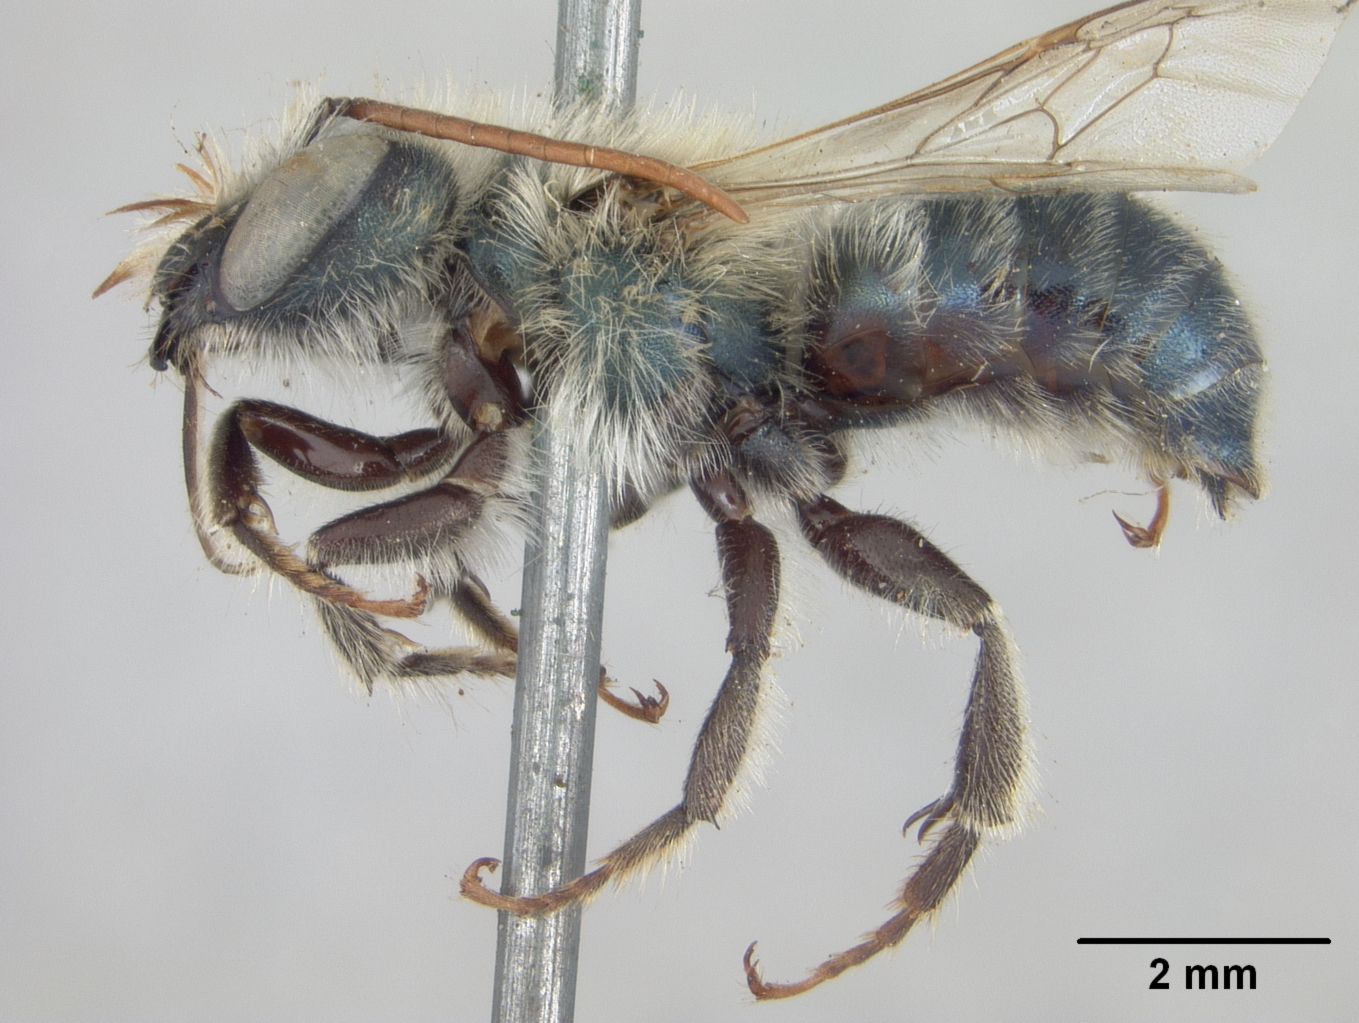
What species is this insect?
Osmia cockerelli
